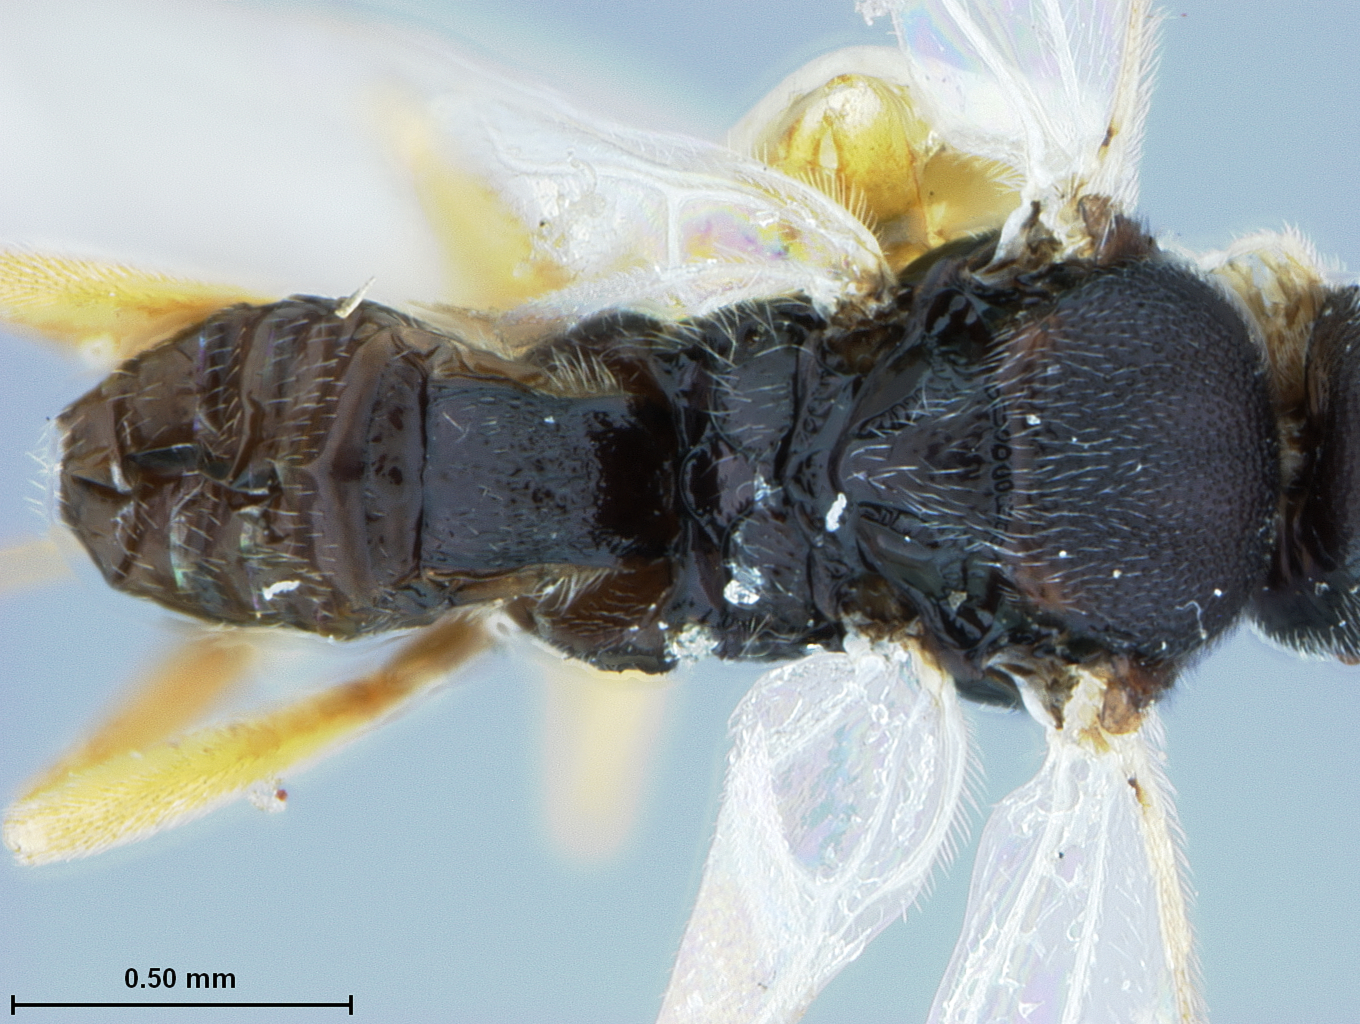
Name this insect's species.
Urogaster stantoni
